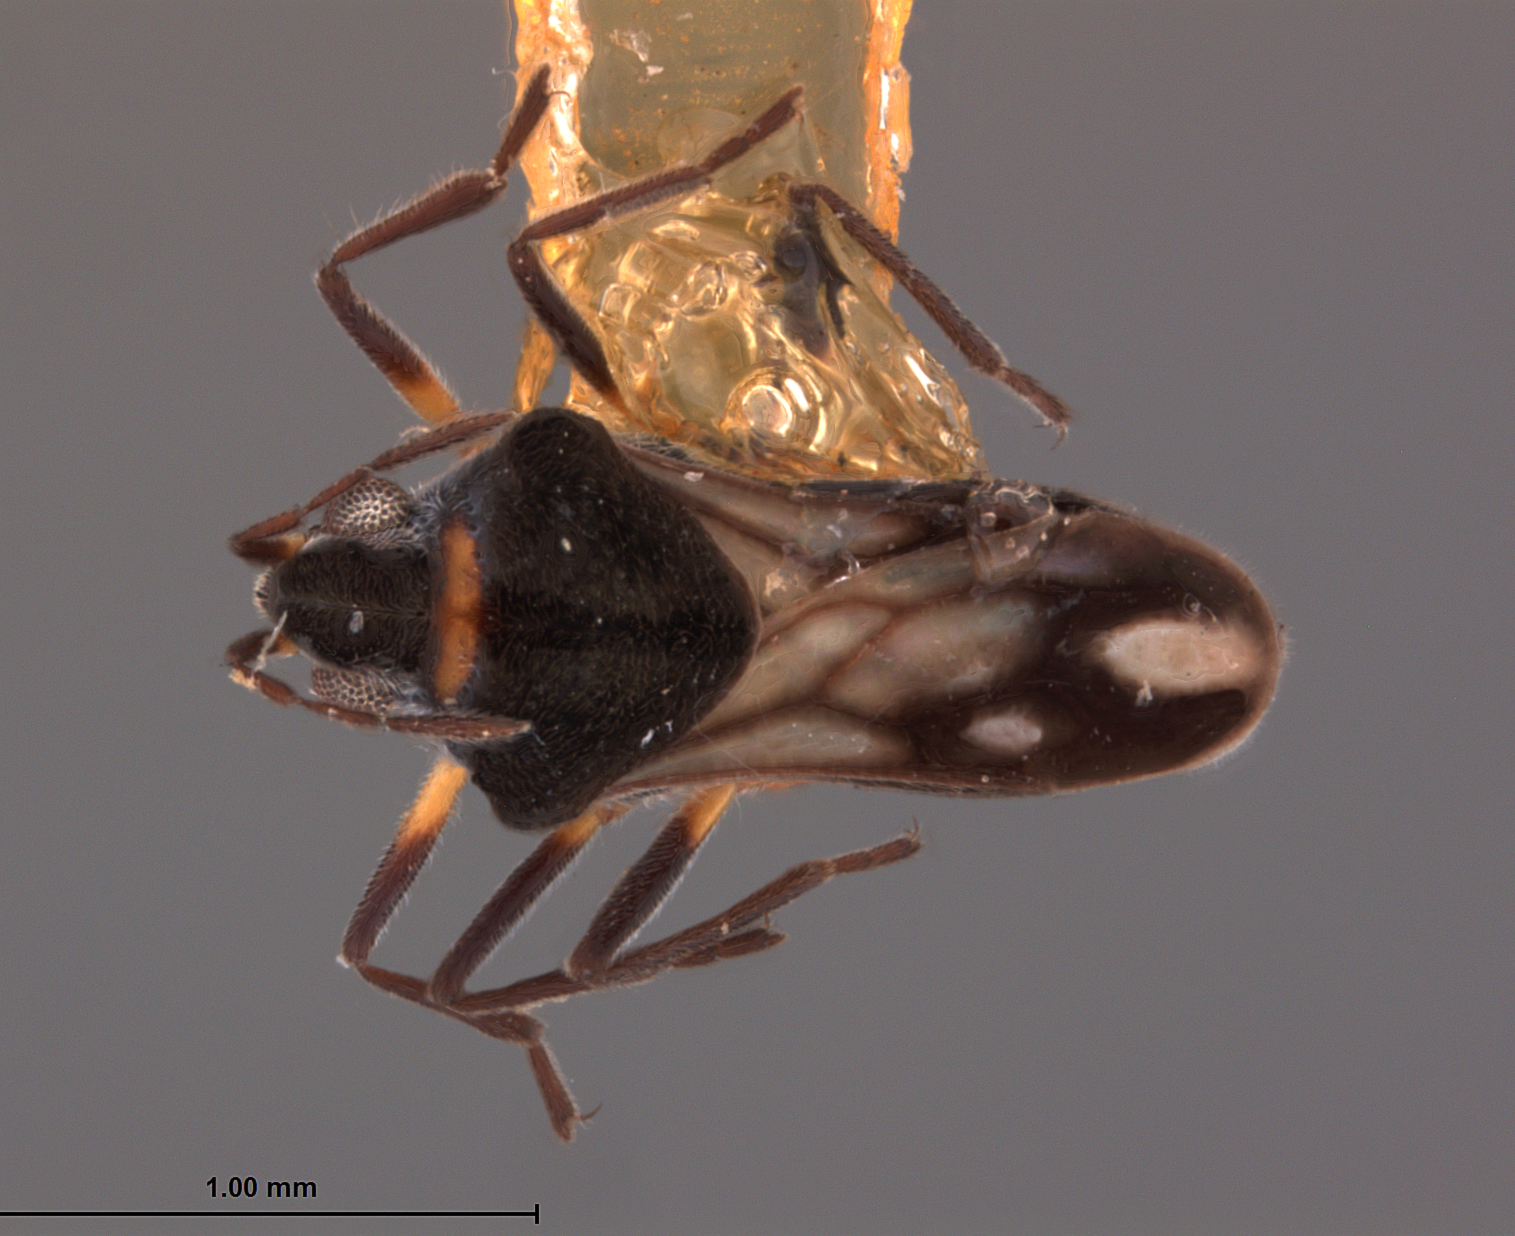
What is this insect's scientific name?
Microvelia buenoi
